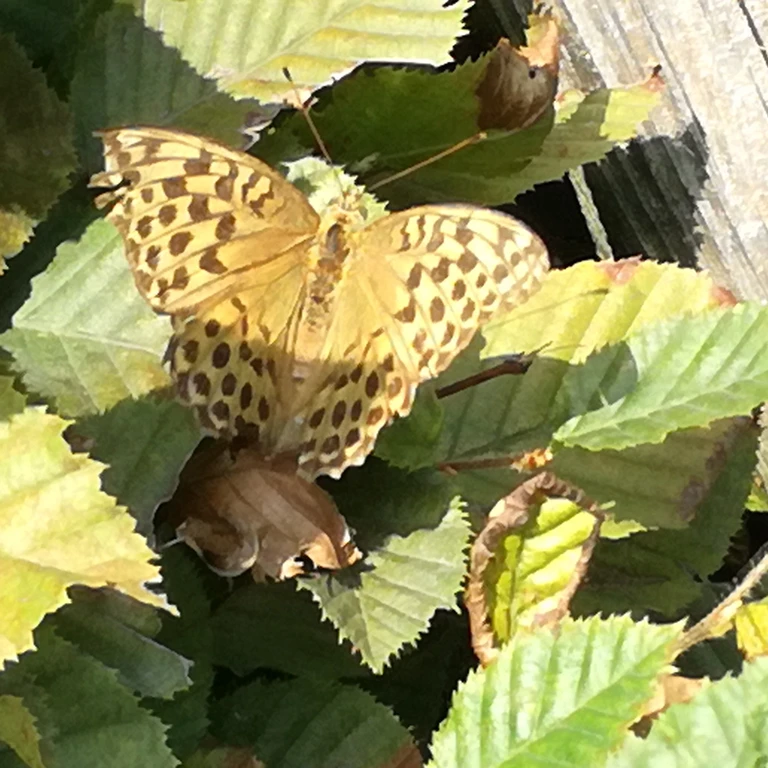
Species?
Argynnis paphia
